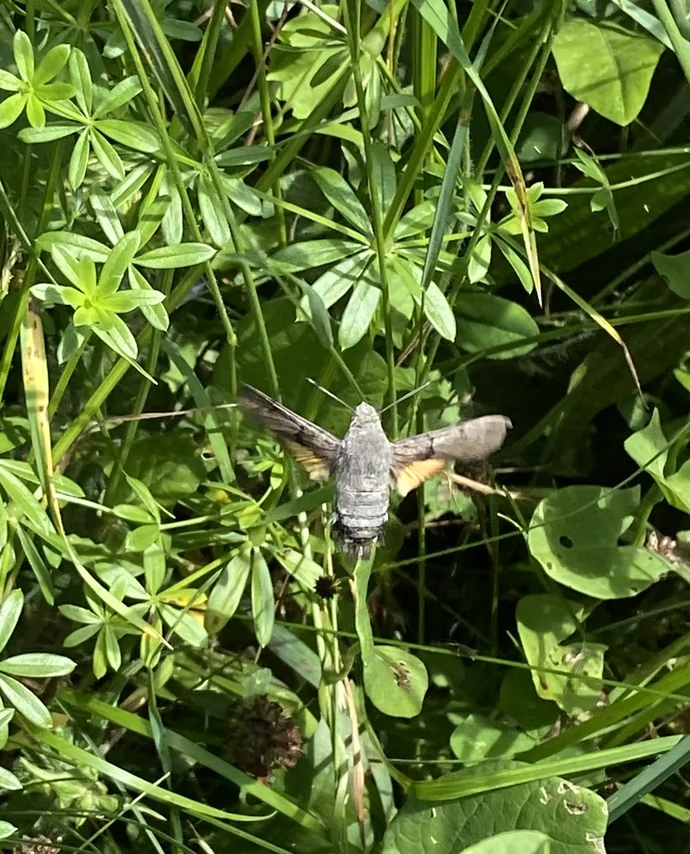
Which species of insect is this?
Macroglossum stellatarum
